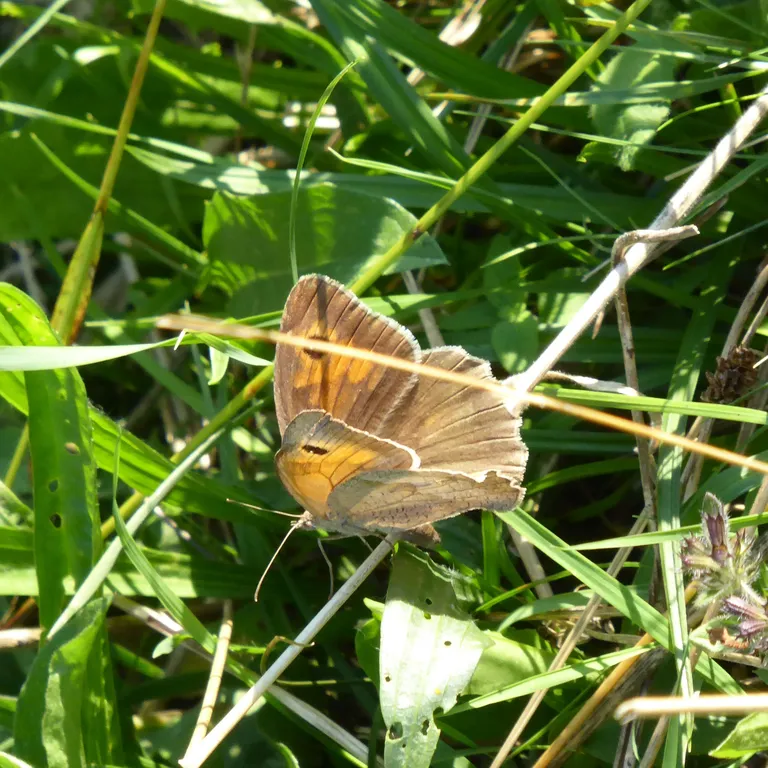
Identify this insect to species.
Maniola jurtina
